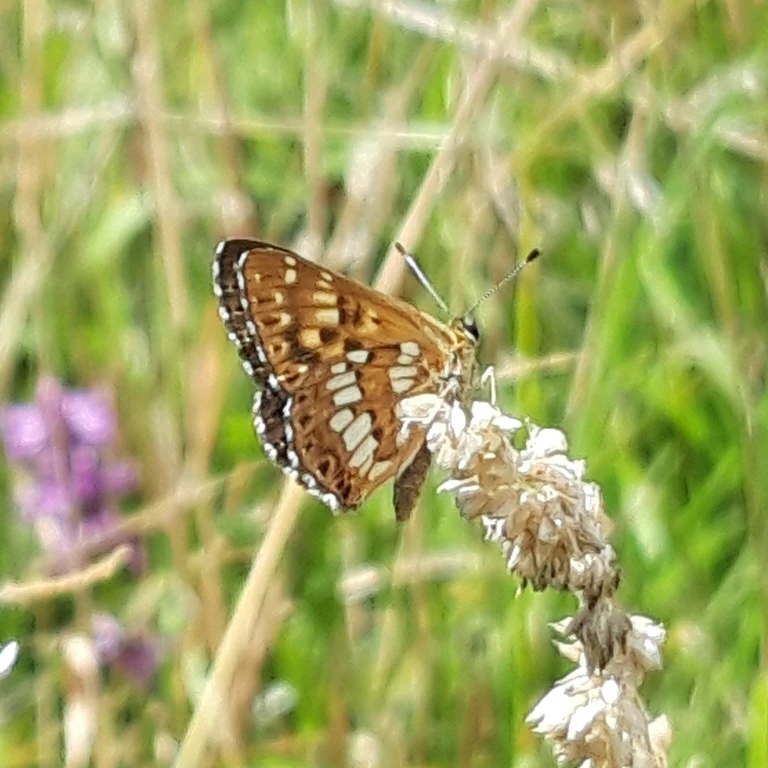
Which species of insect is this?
Hamearis lucina
